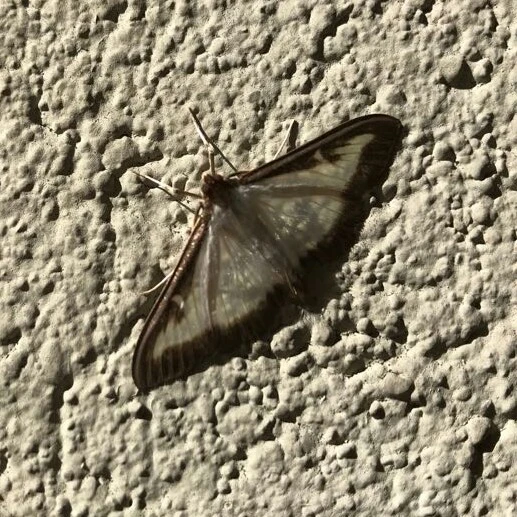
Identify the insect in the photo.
Cydalima perspectalis
